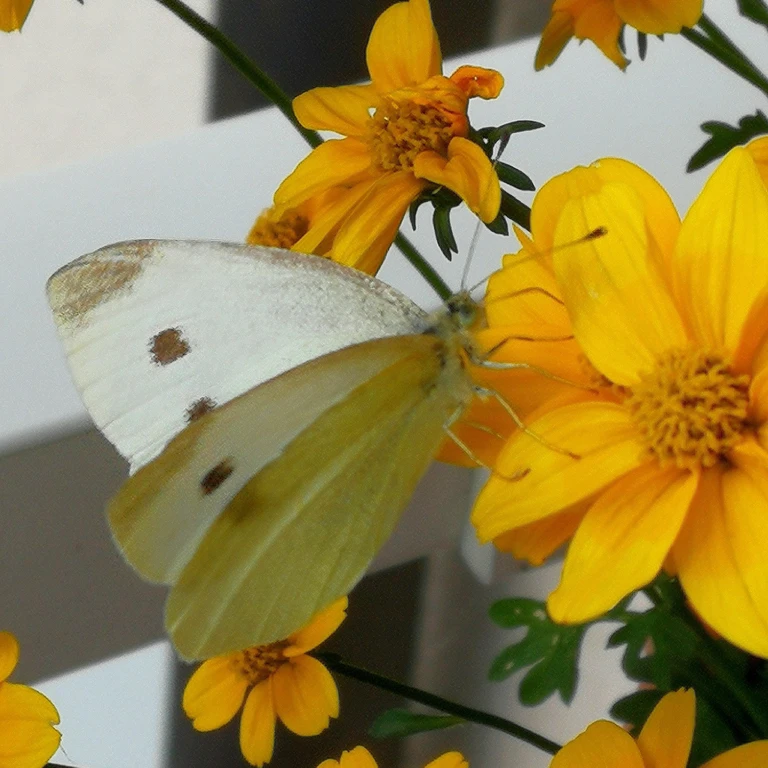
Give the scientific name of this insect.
Pieris rapae
